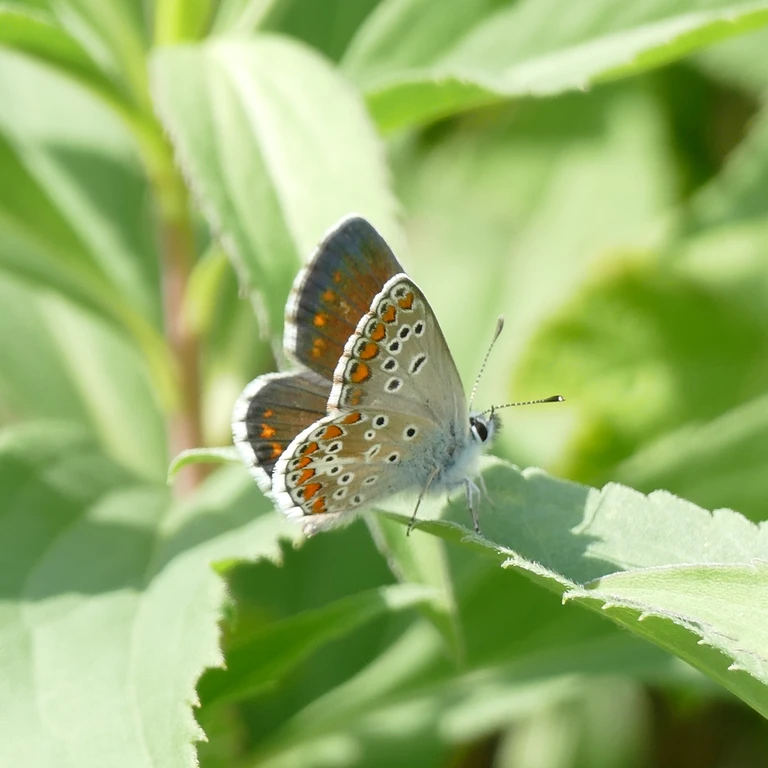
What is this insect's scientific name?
Aricia agestis/artaxerxes
